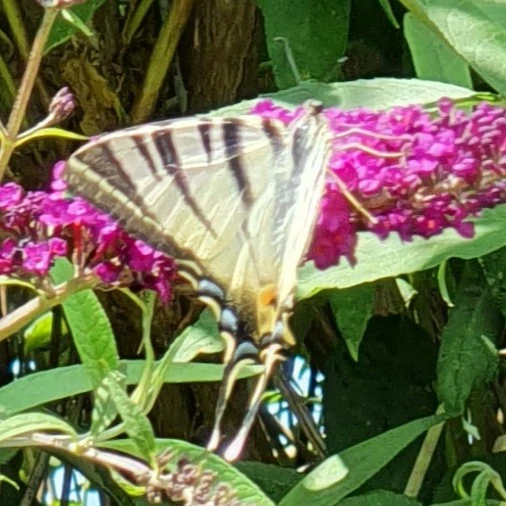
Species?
Iphiclides podalirius
